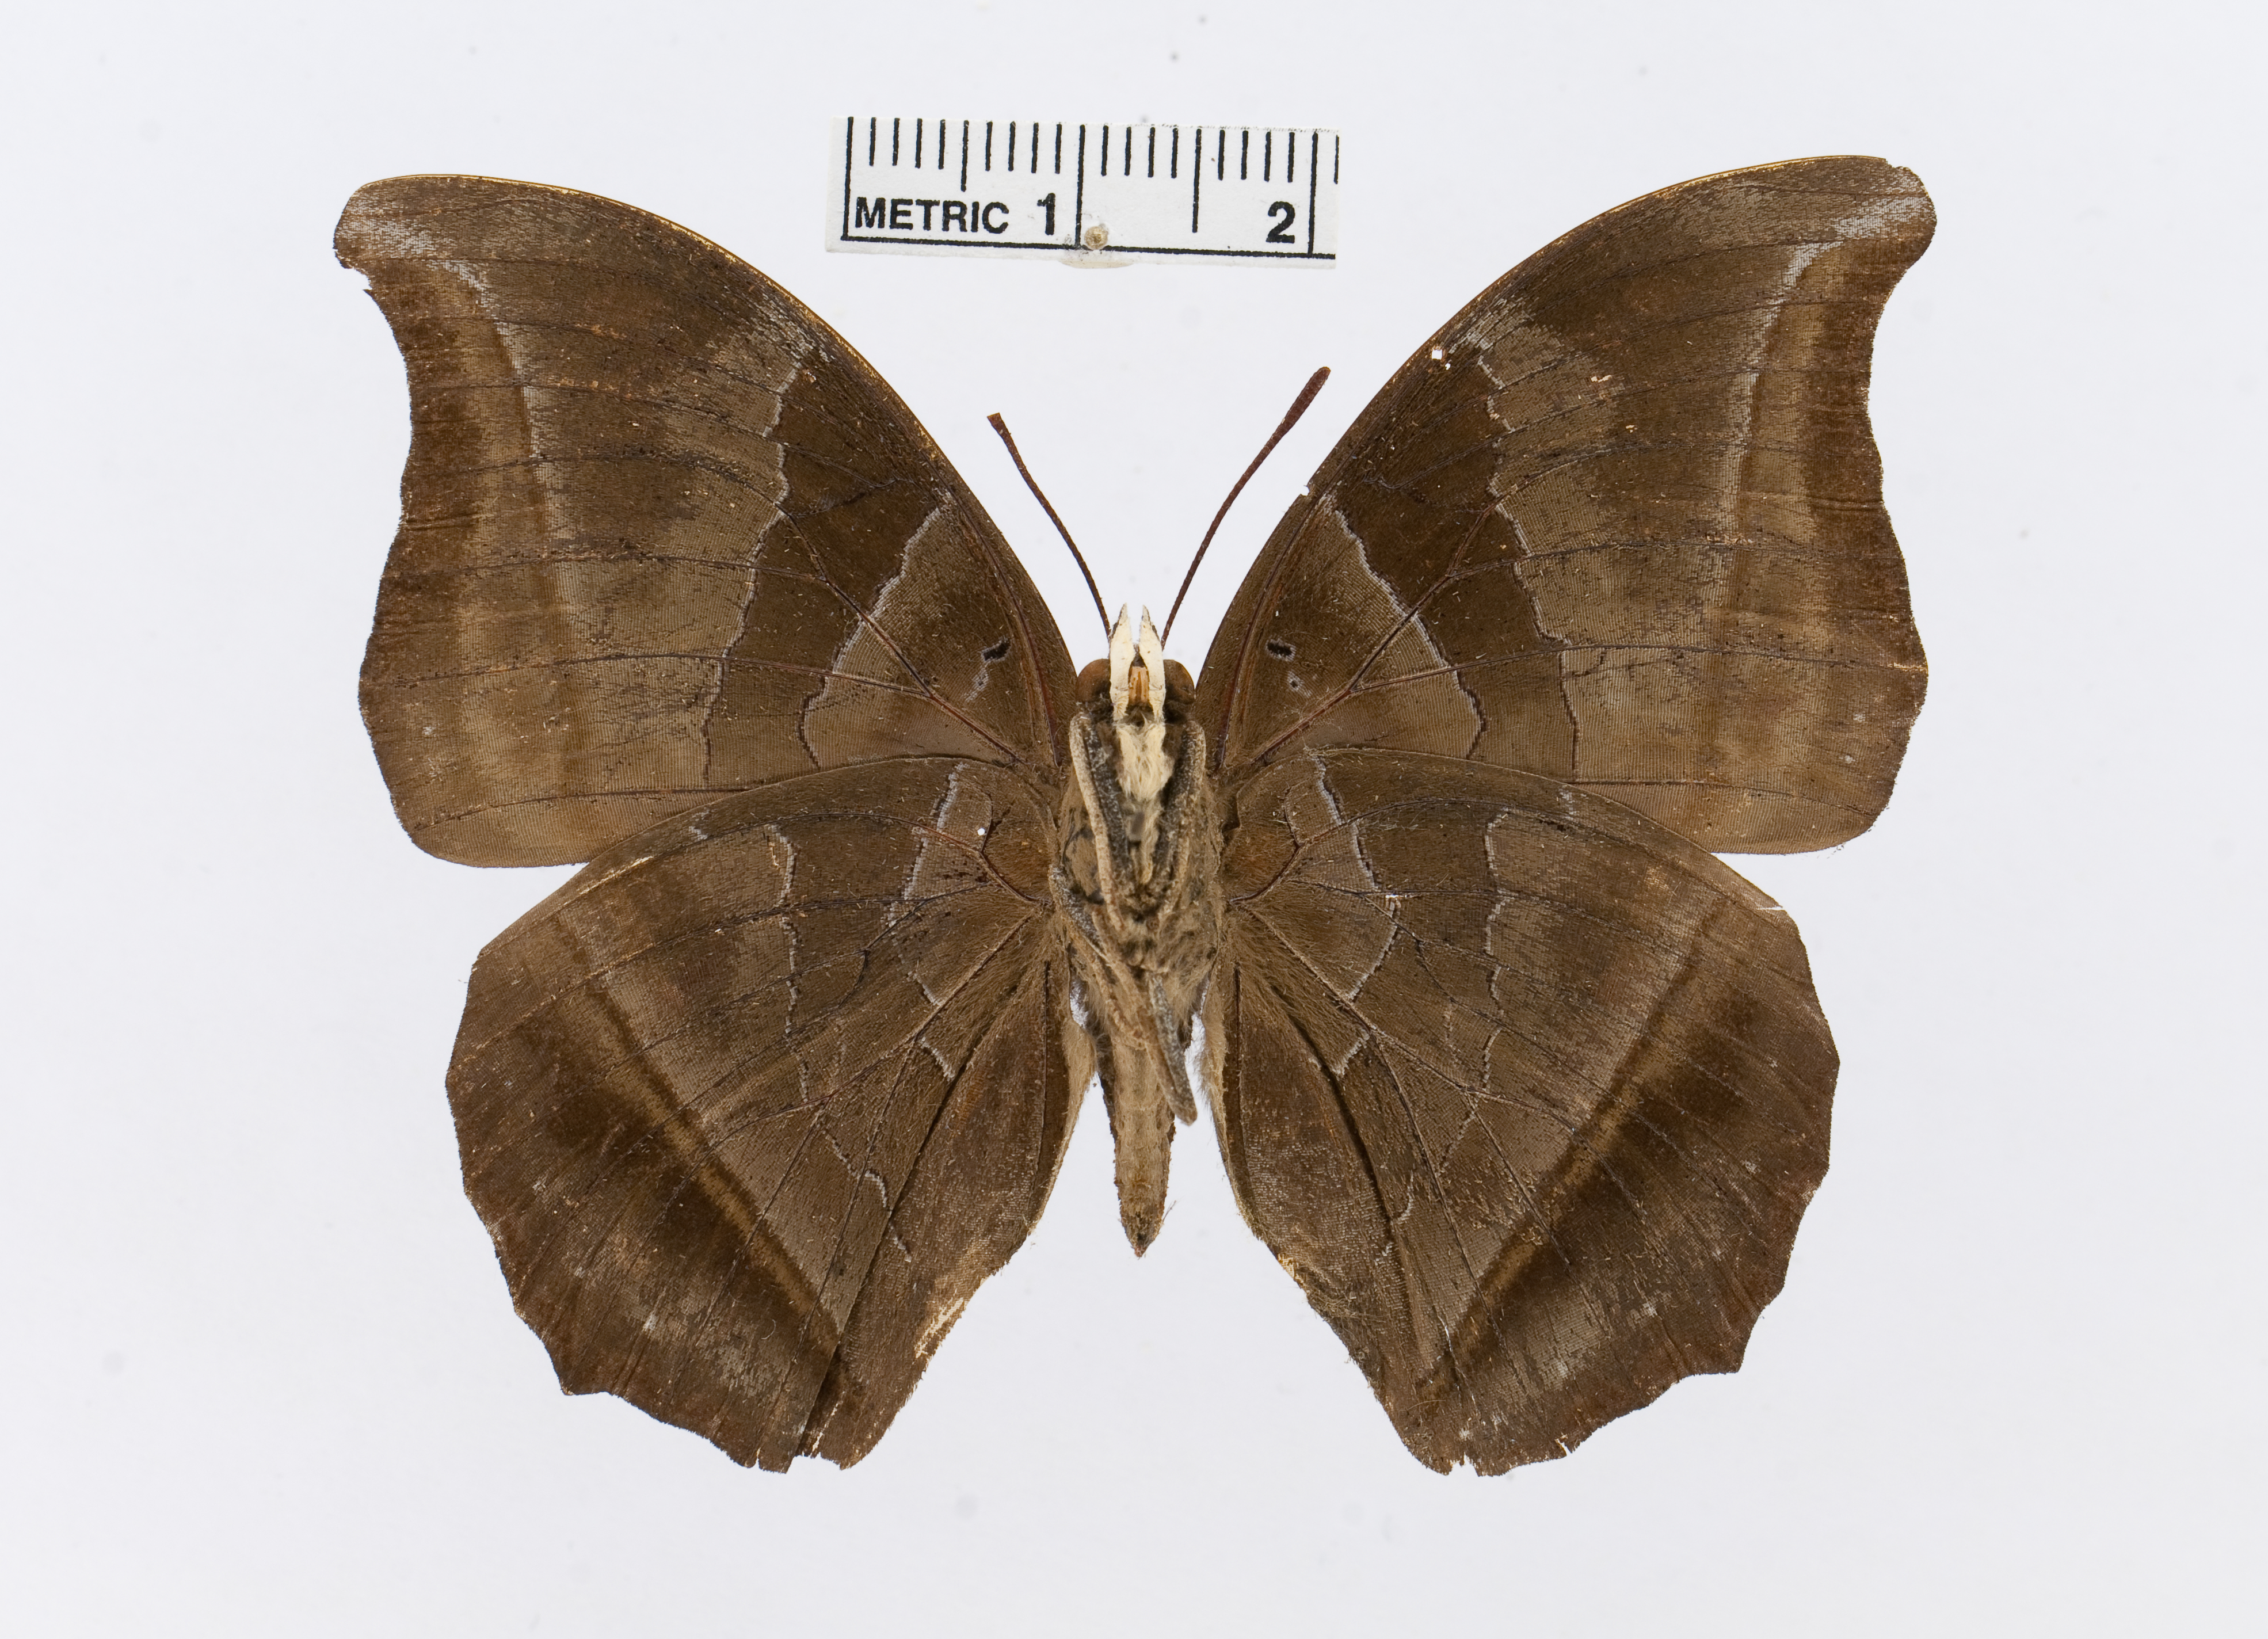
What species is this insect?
Charaxes doubledayi
